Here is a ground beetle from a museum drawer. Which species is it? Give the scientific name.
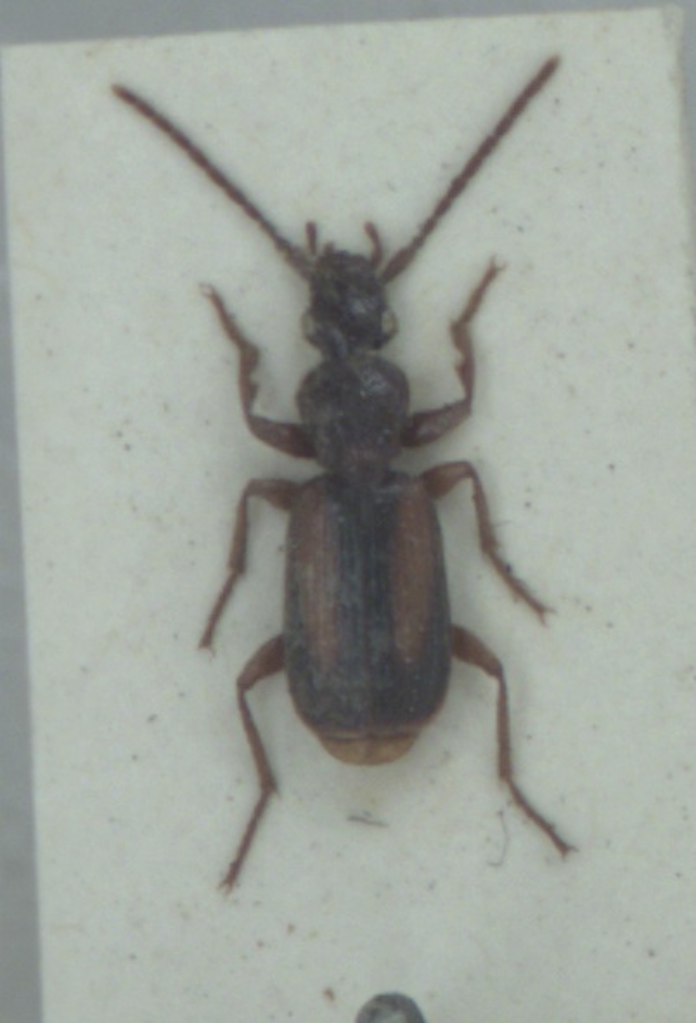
Polistichus connexus
